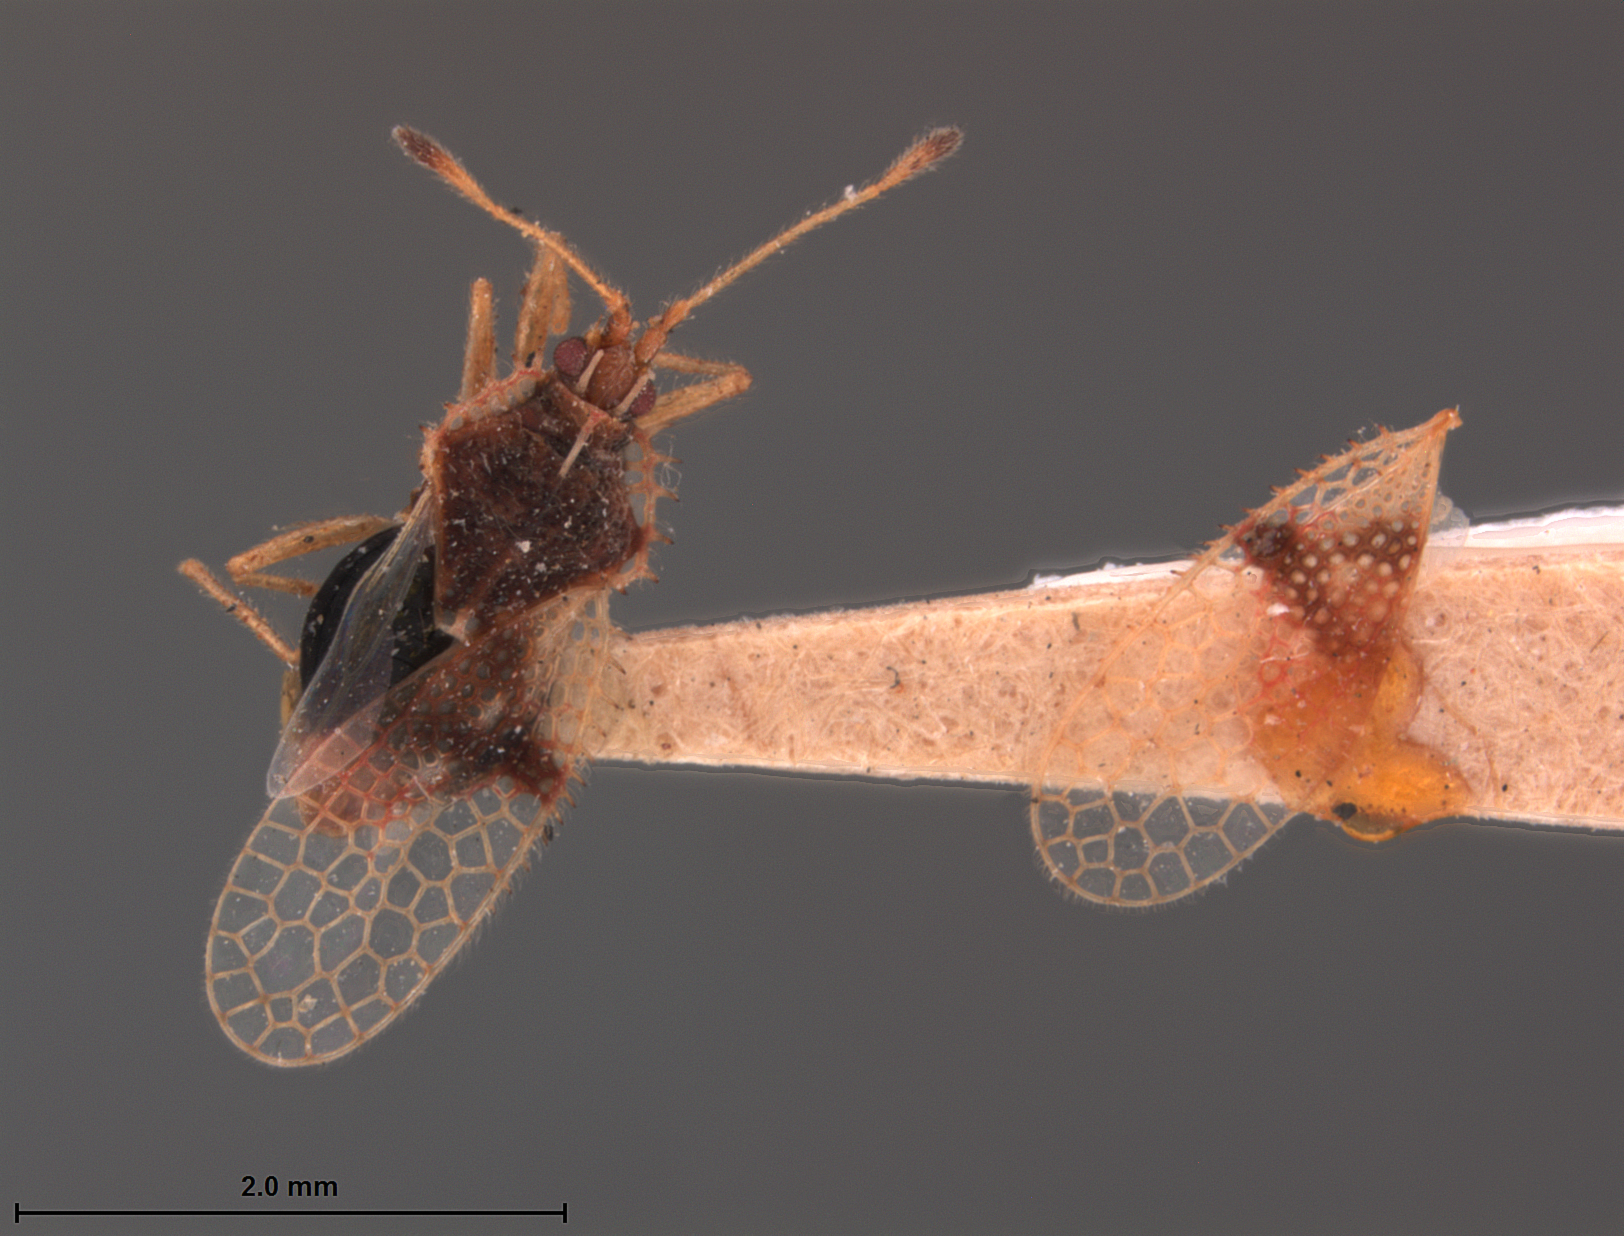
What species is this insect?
Acanthochila exquisita
